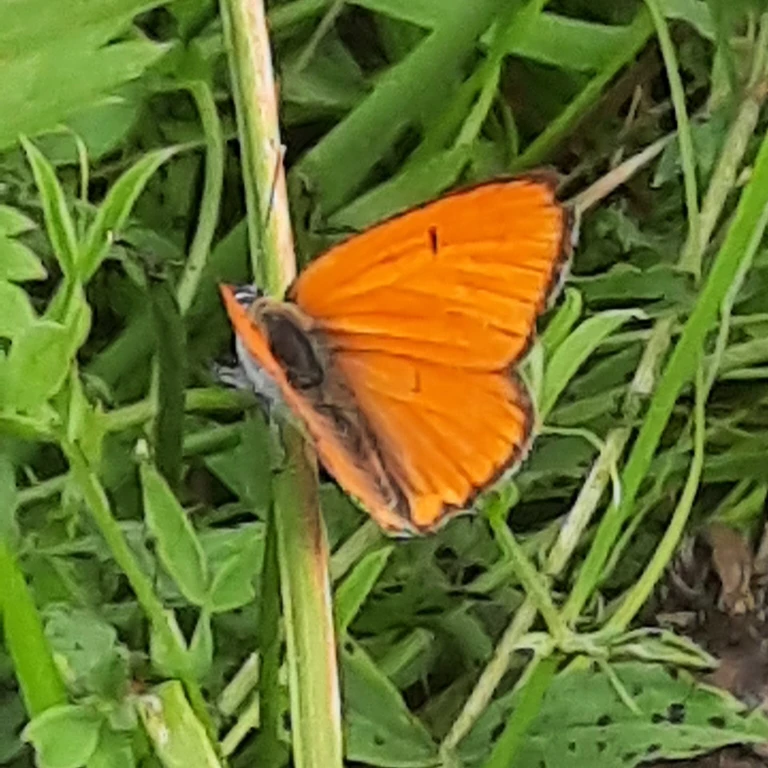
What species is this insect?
Lycaena dispar
